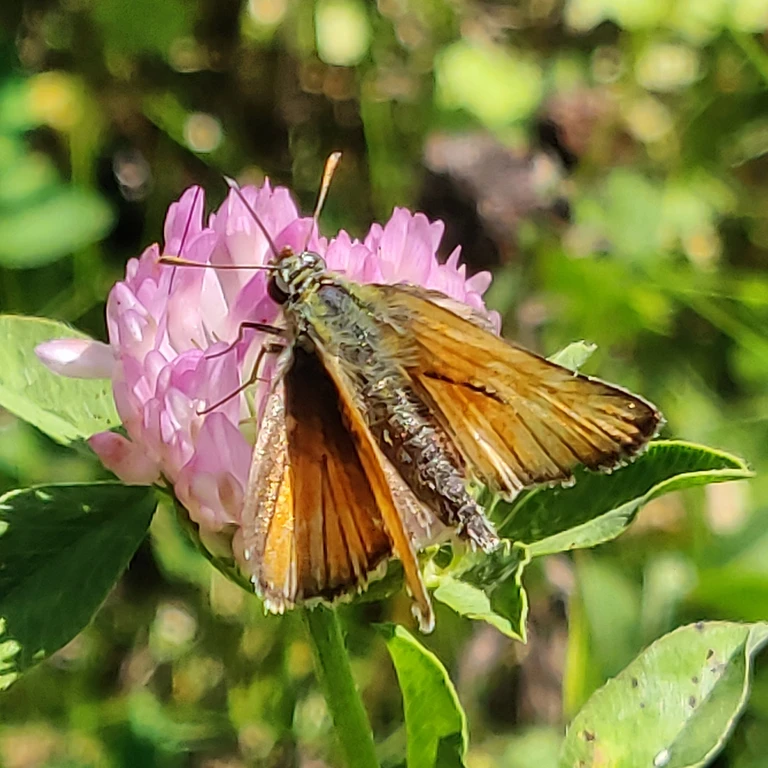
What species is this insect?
Thymelicus sylvestris
